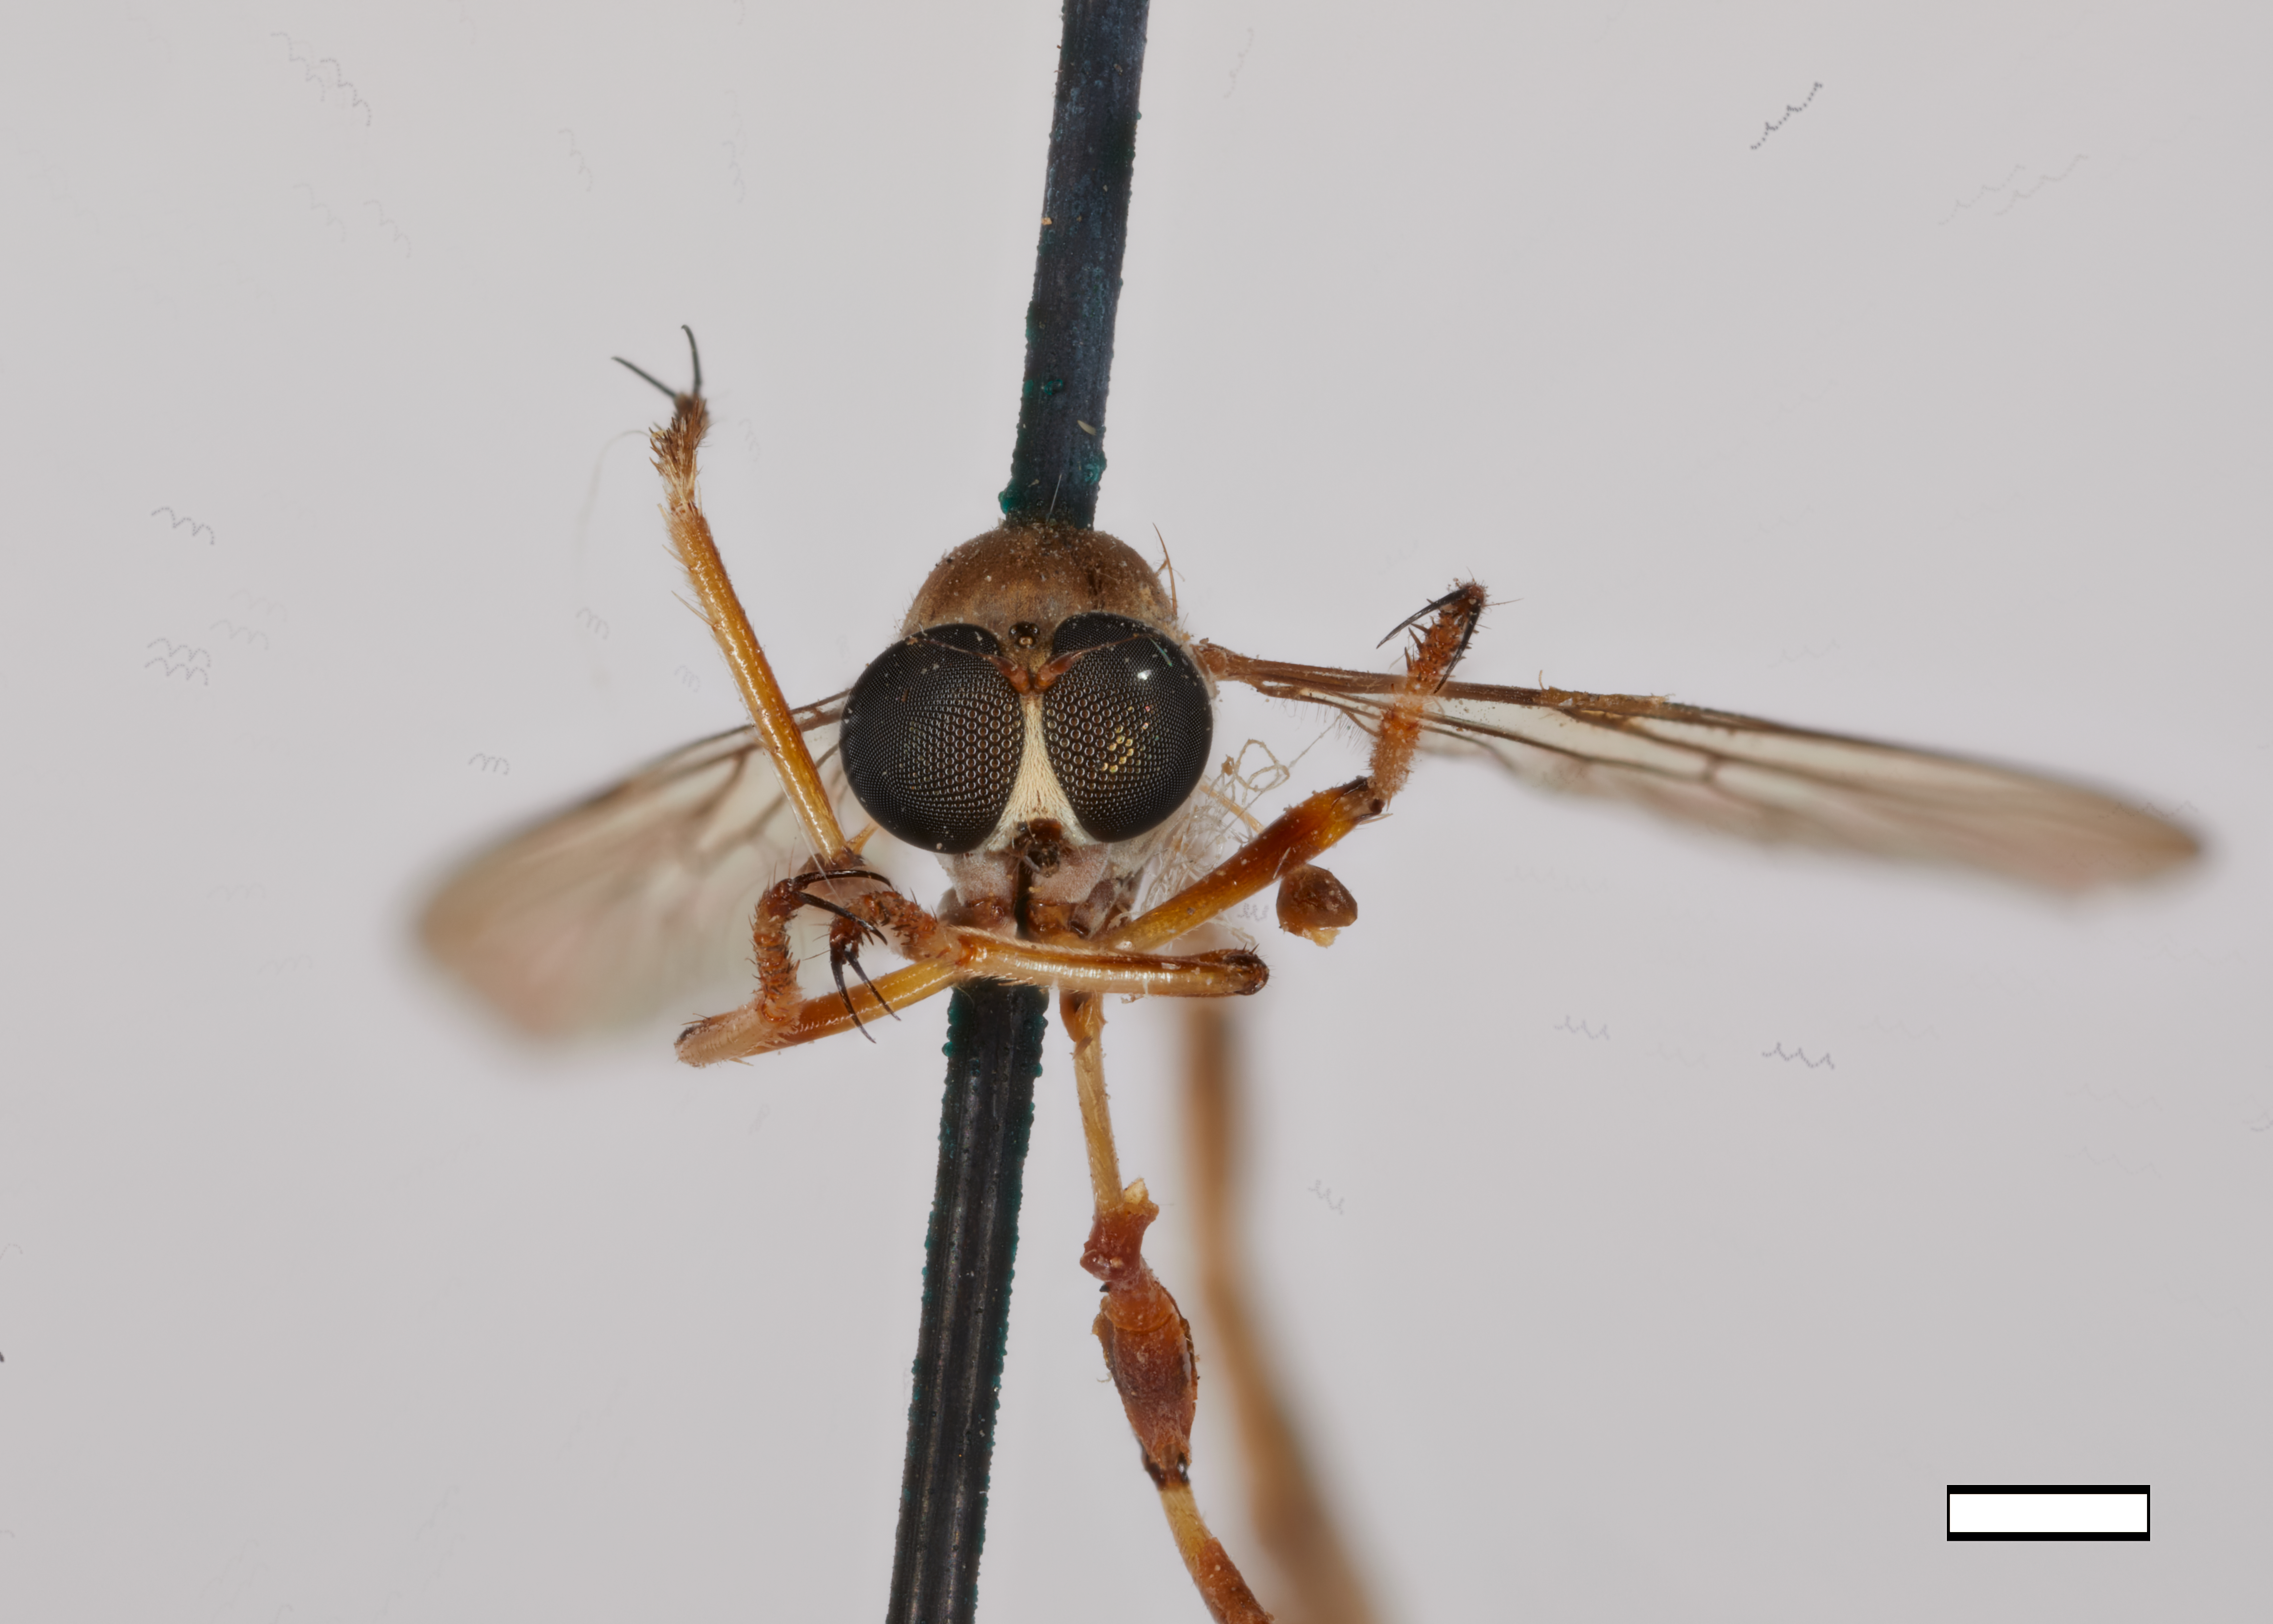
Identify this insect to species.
Leptogaster schaefferi
